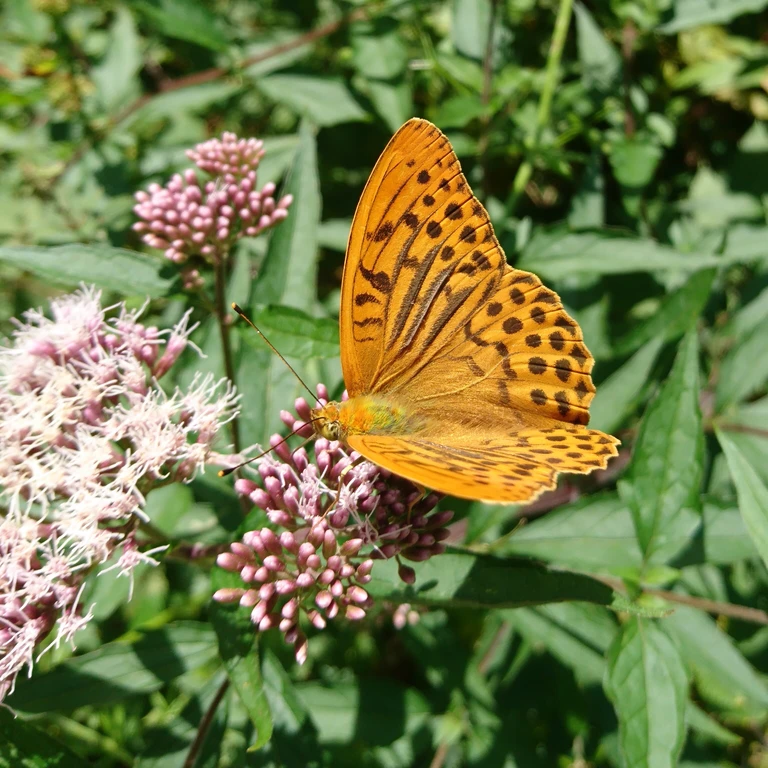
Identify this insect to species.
Argynnis paphia
